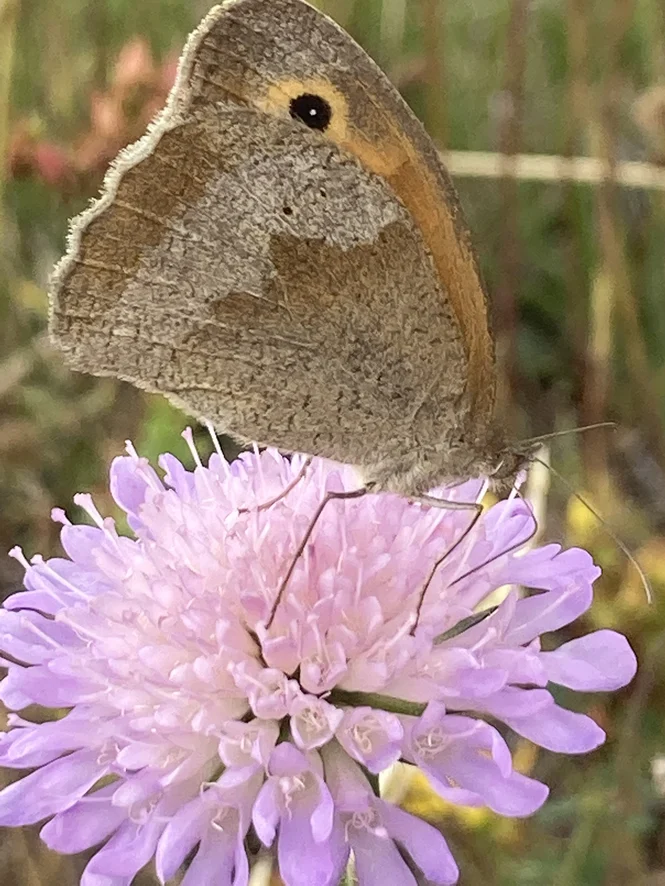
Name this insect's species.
Maniola jurtina
